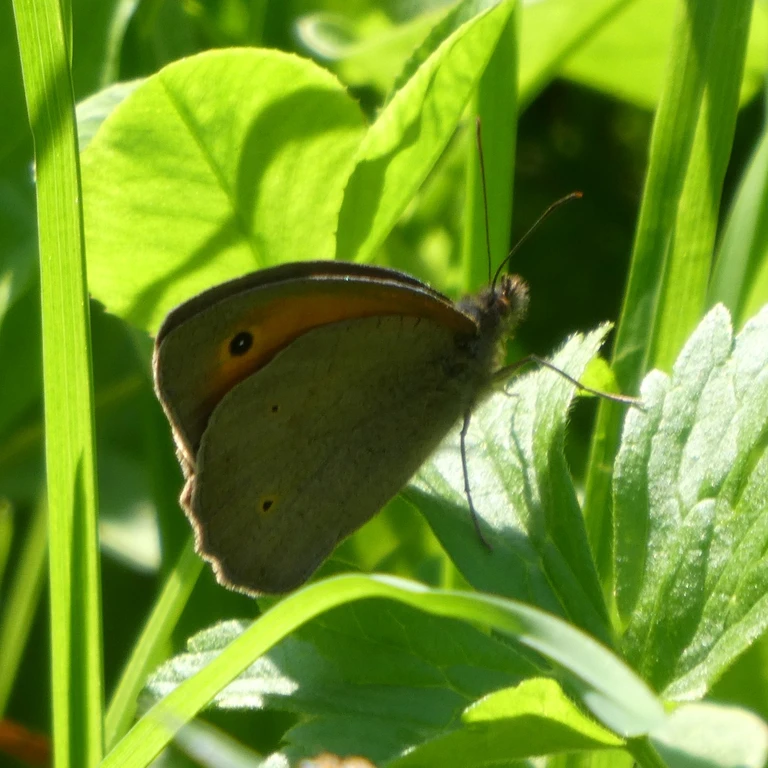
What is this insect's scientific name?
Maniola jurtina
